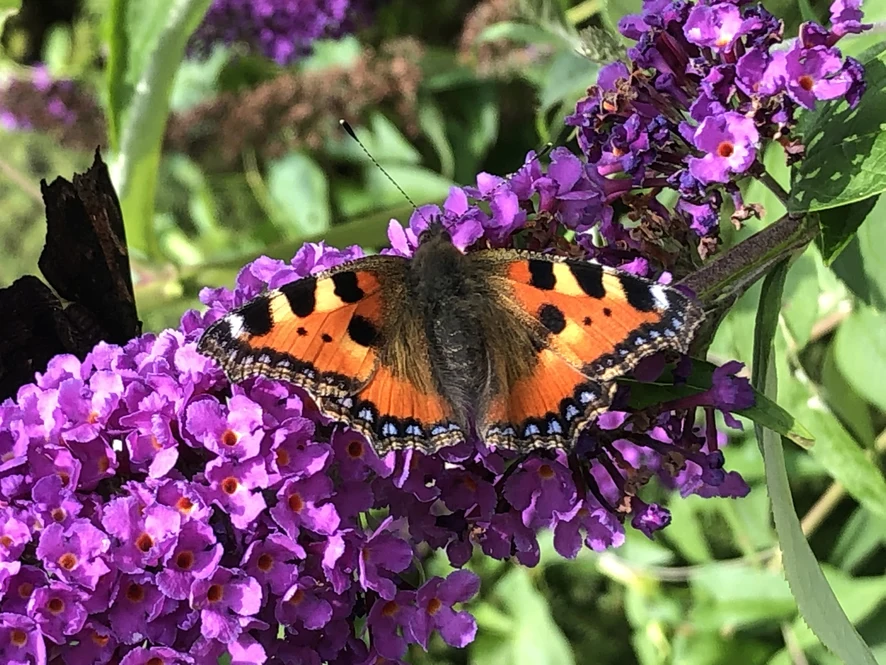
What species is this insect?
Aglais urticae
